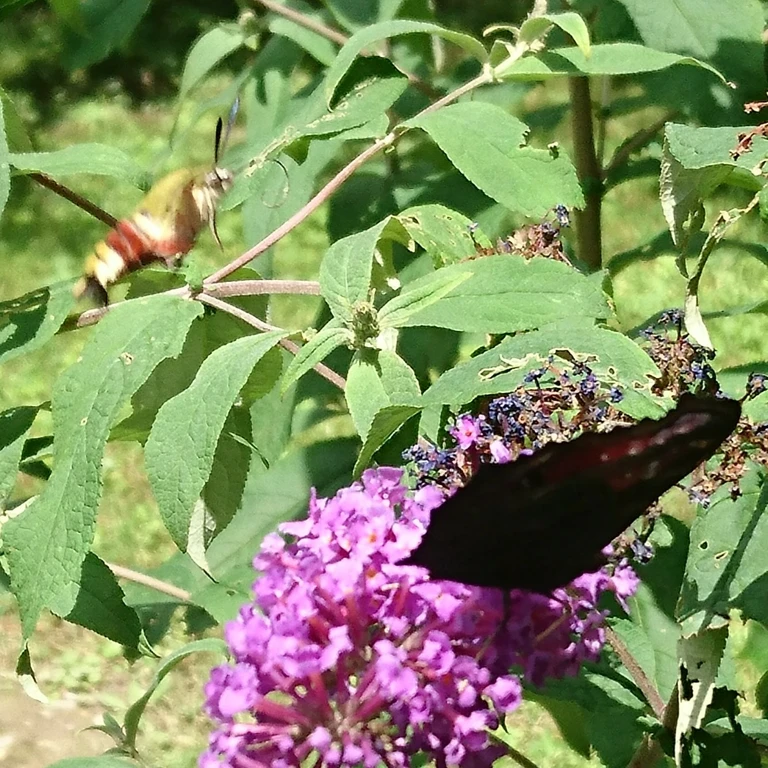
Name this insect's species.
Hemaris fuciformis
